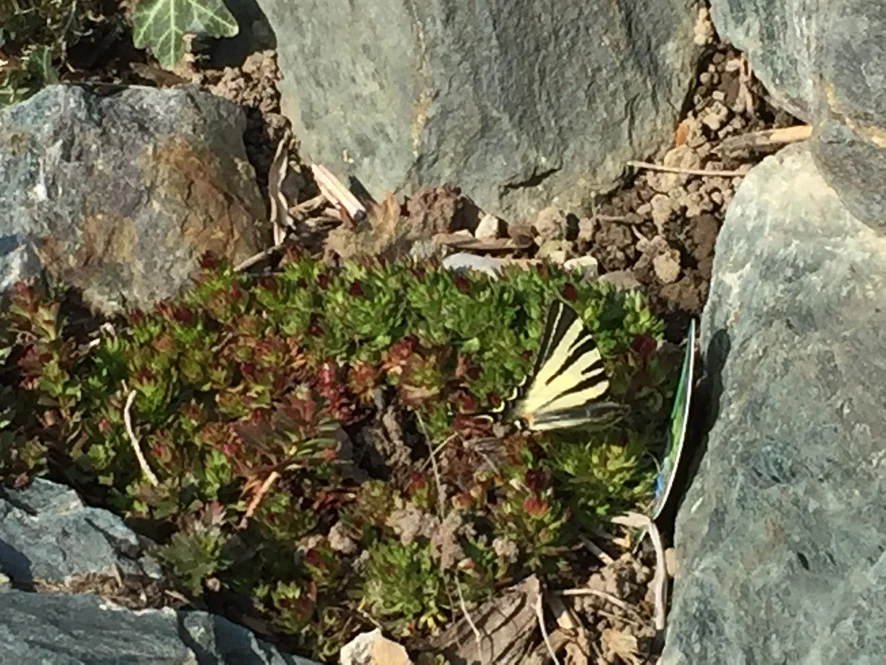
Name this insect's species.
Iphiclides podalirius
